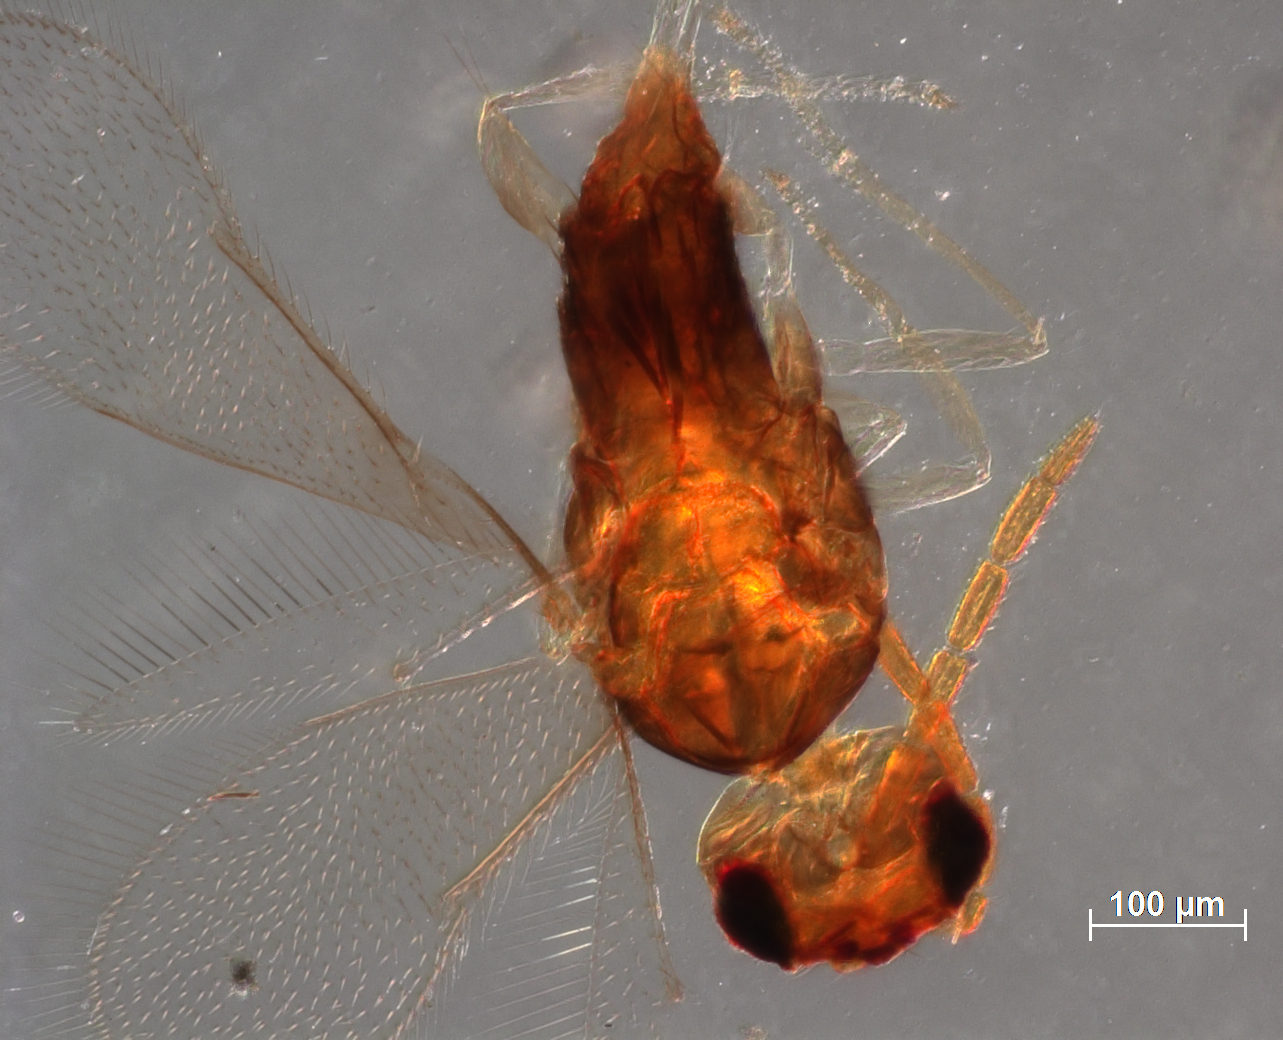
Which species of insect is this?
Encarsia aonidiae
